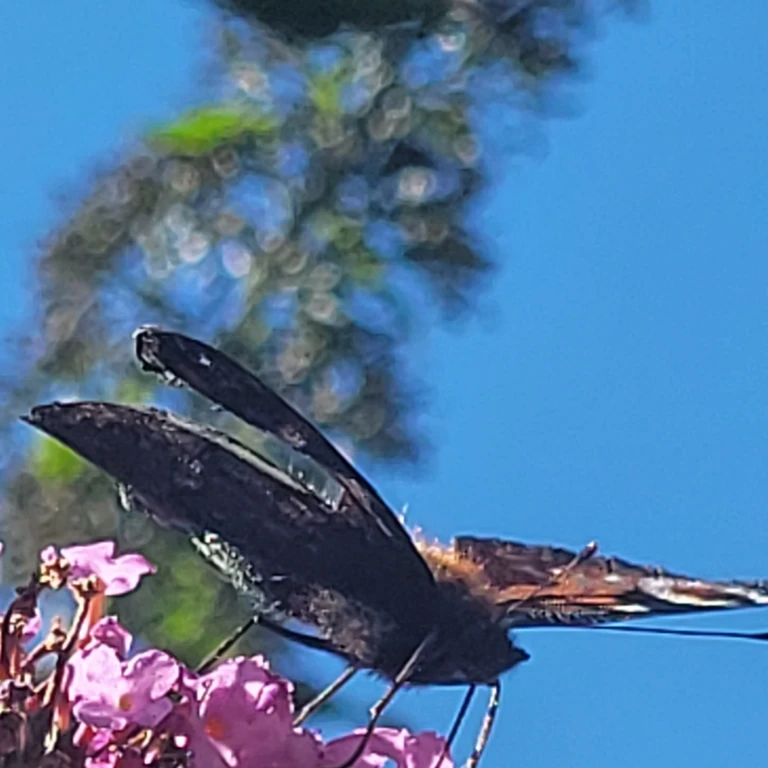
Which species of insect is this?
Aglais io
